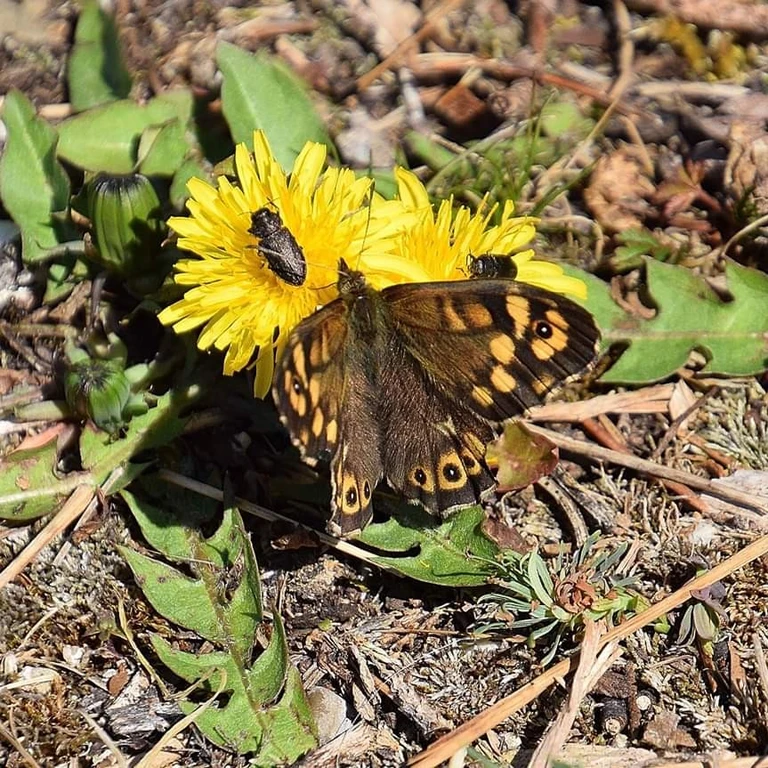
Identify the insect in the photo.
Pararge aegeria
